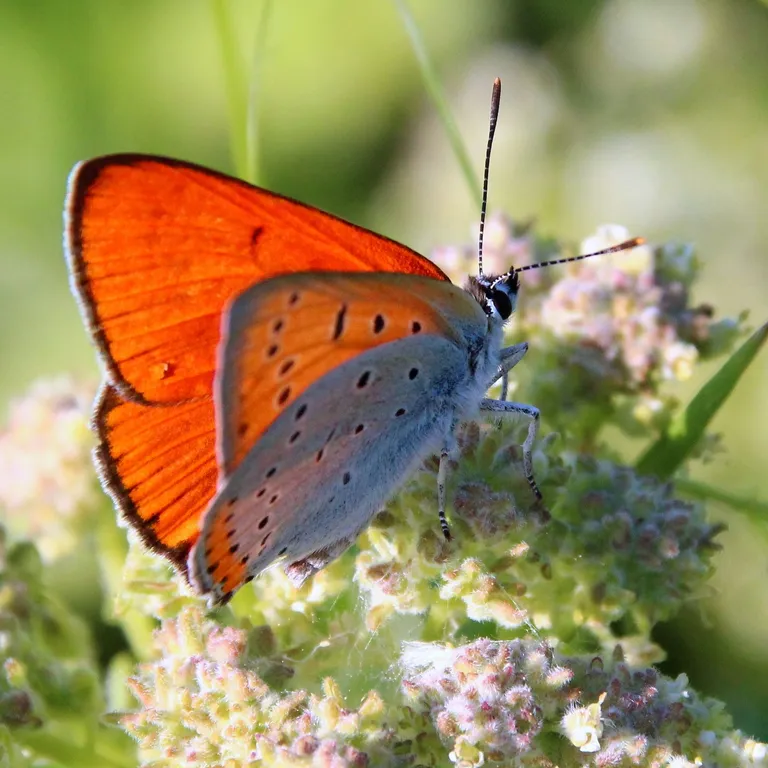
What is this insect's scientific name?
Lycaena dispar
